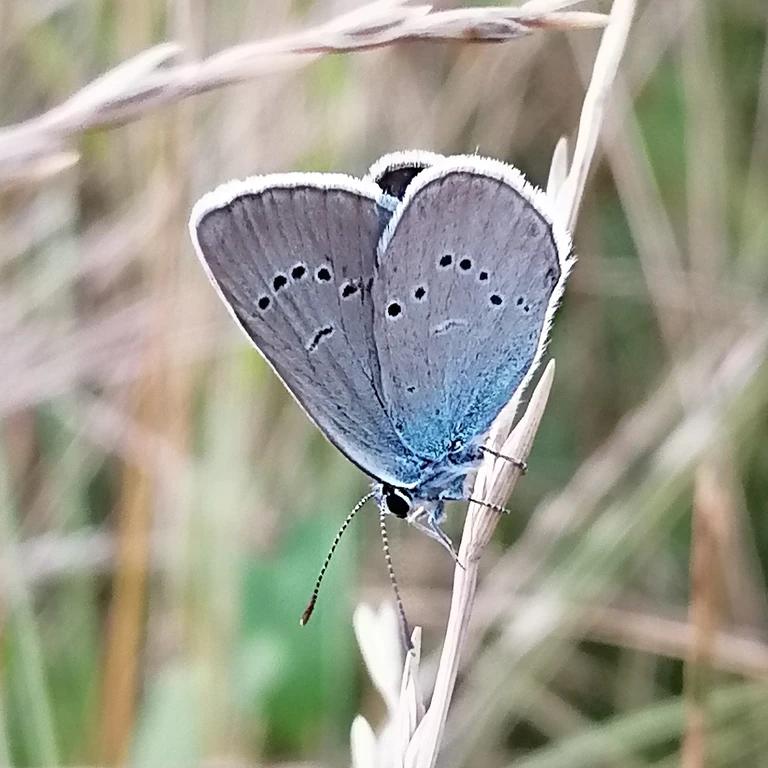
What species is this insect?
Cyaniris semiargus
